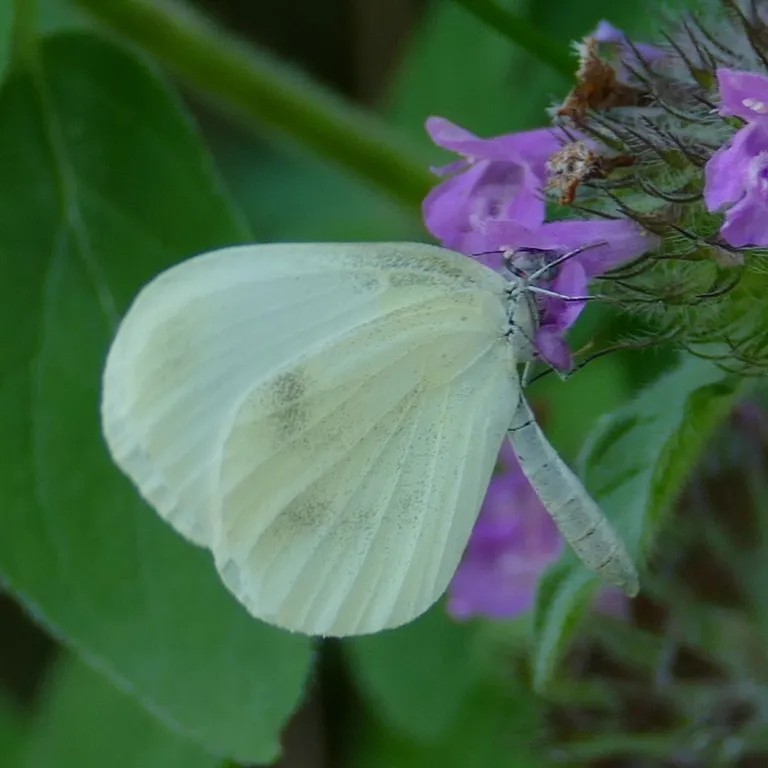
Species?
Leptidea sinapis/juvernica
